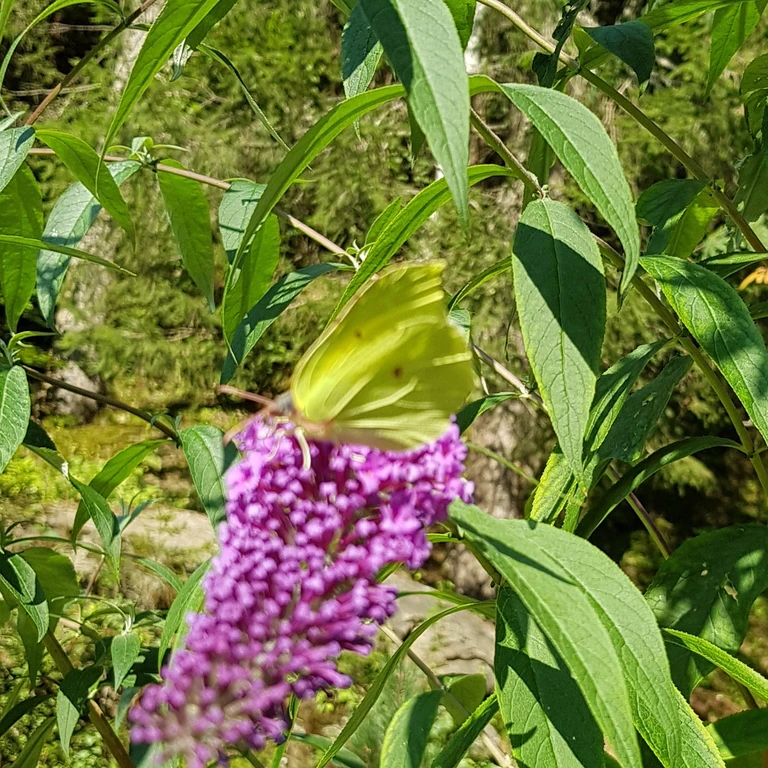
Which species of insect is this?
Gonepteryx rhamni
